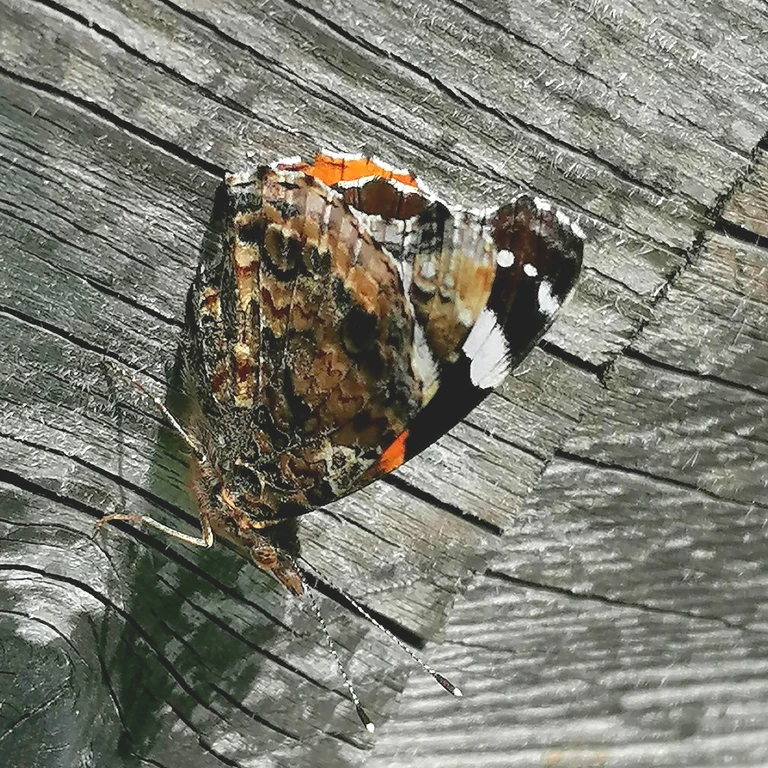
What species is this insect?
Vanessa atalanta
